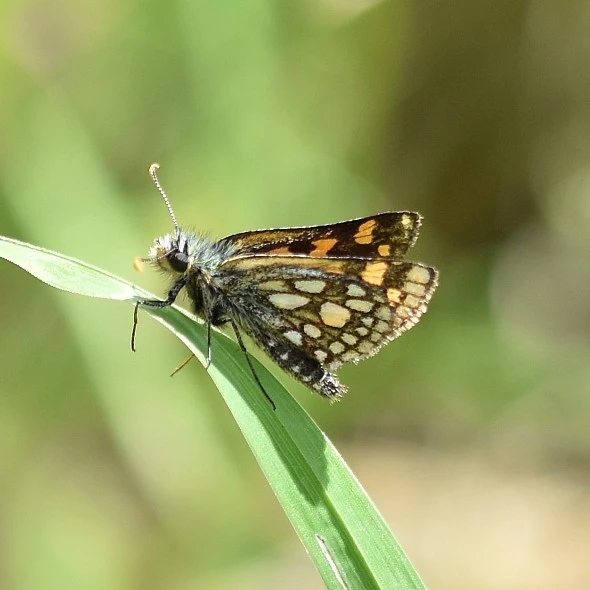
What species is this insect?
Carterocephalus palaemon
